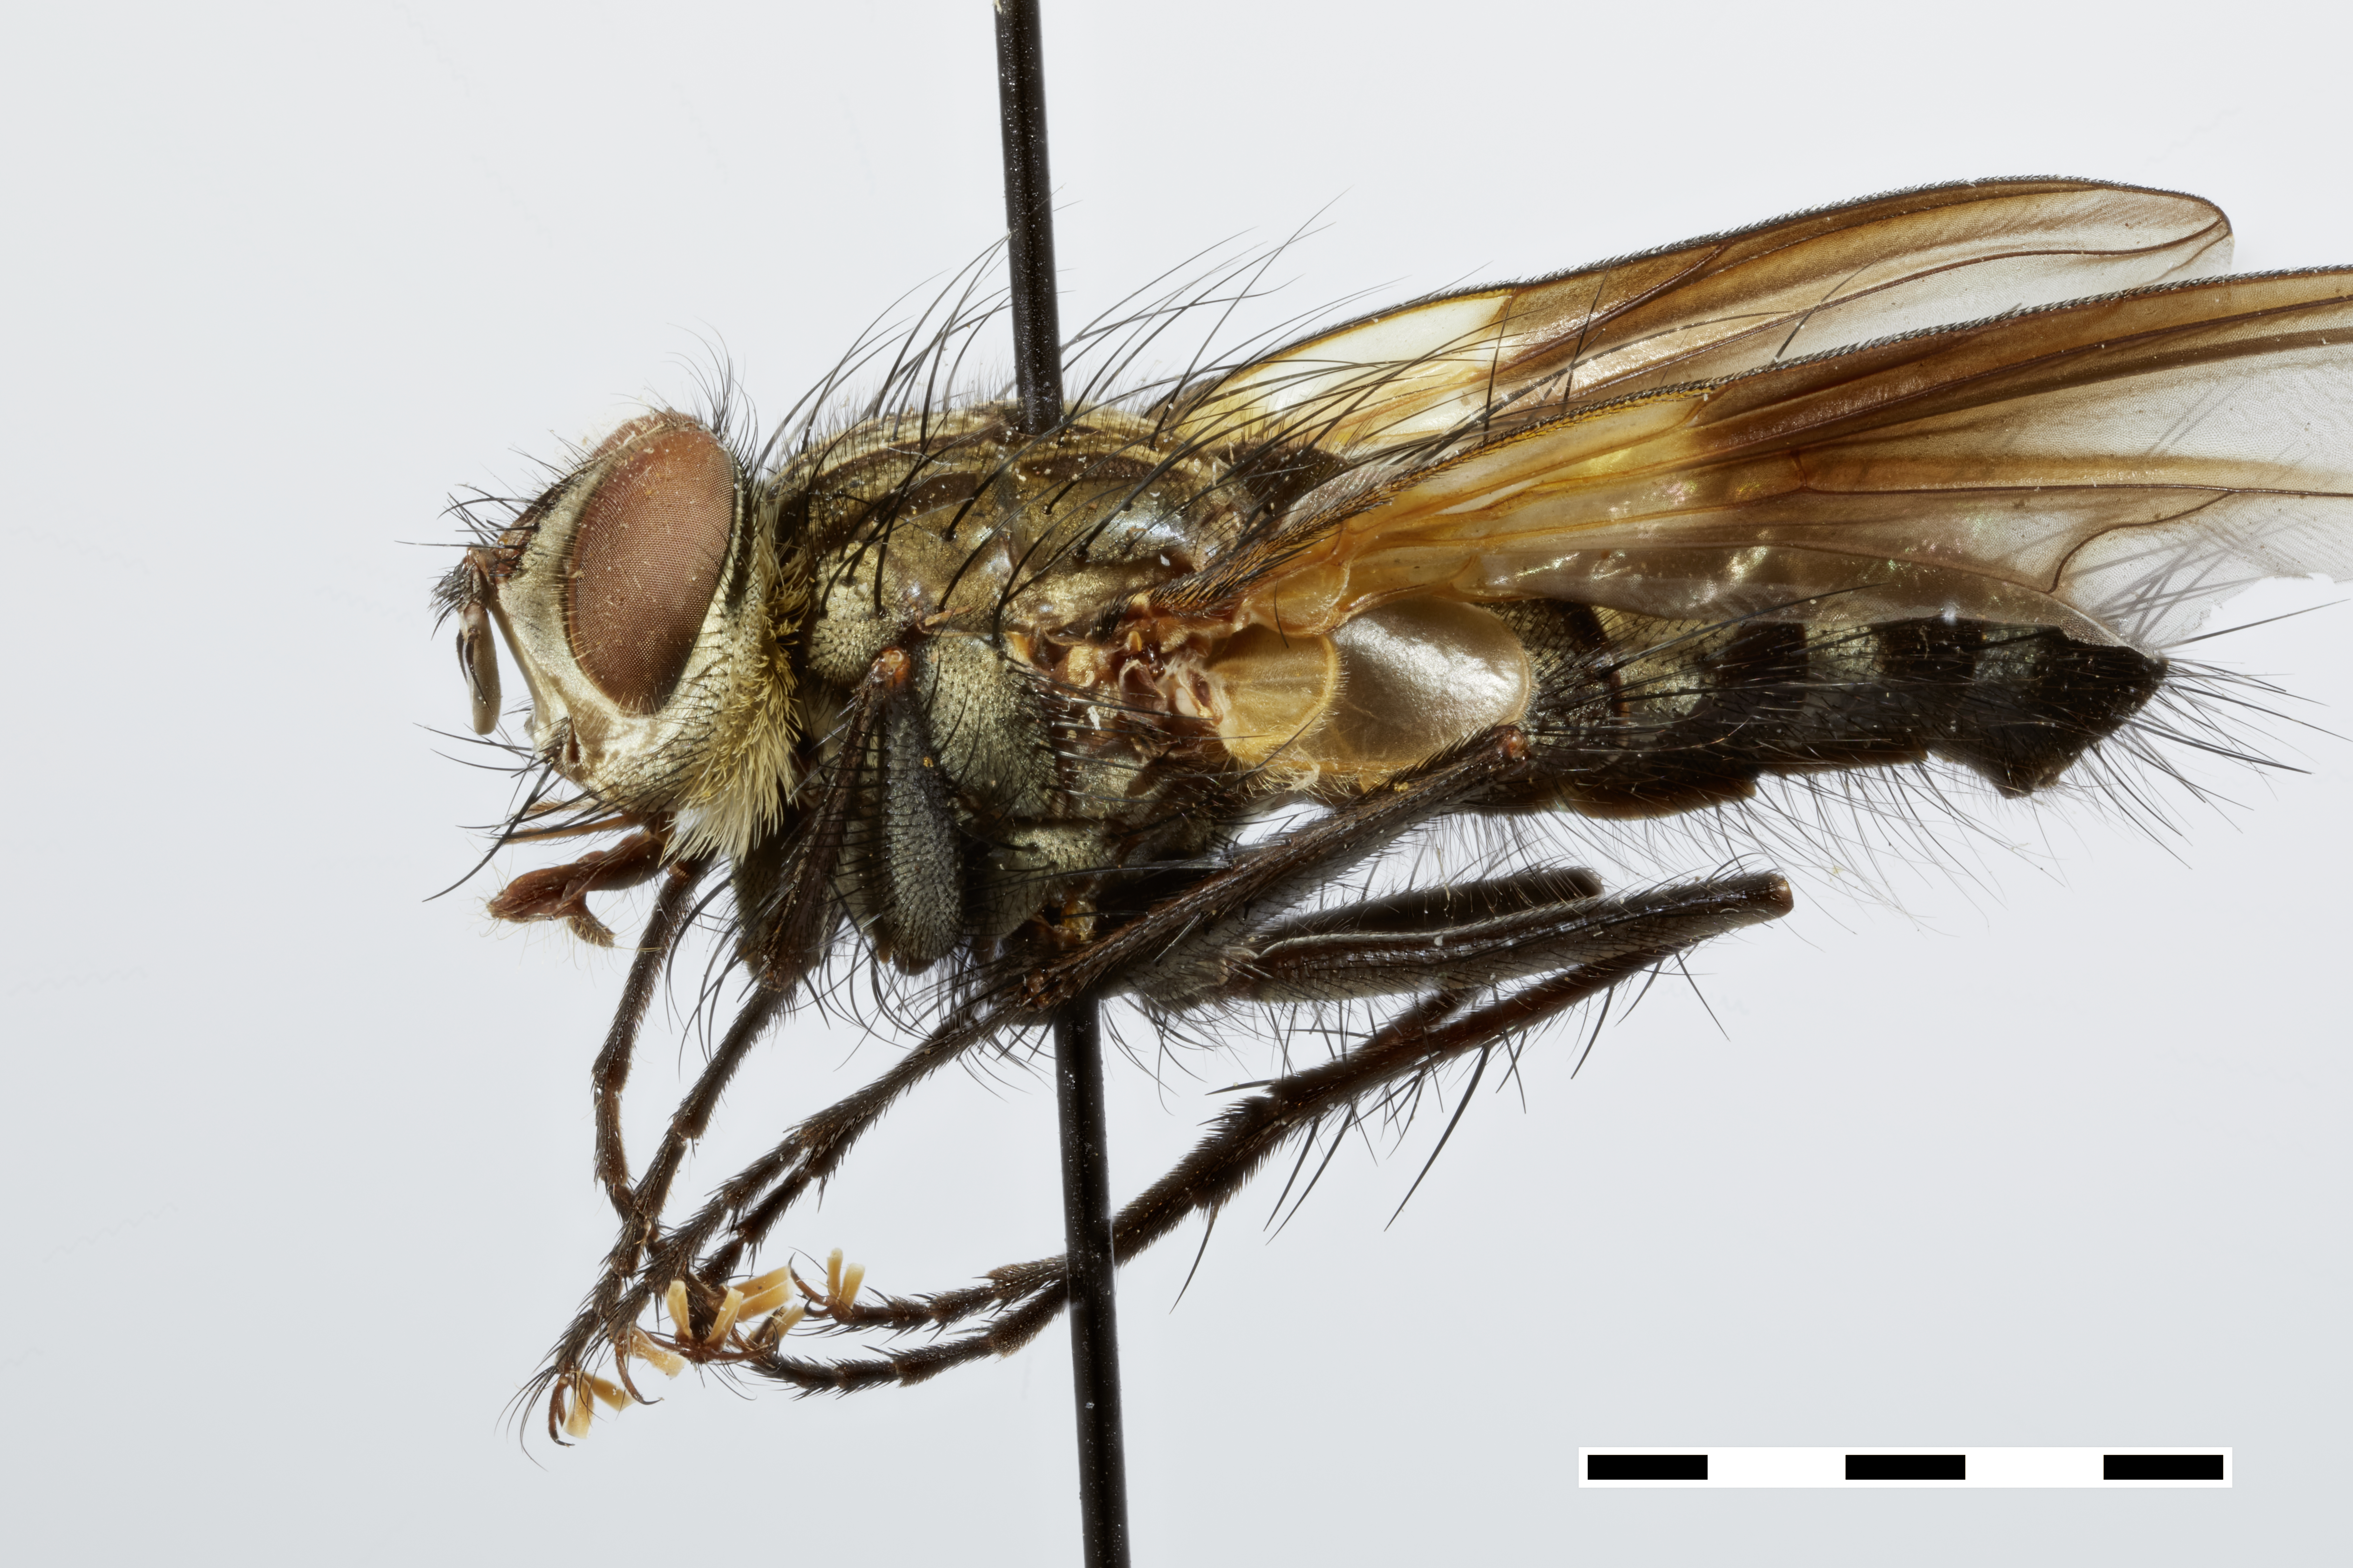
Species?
Pseudeuantha octomaculata
